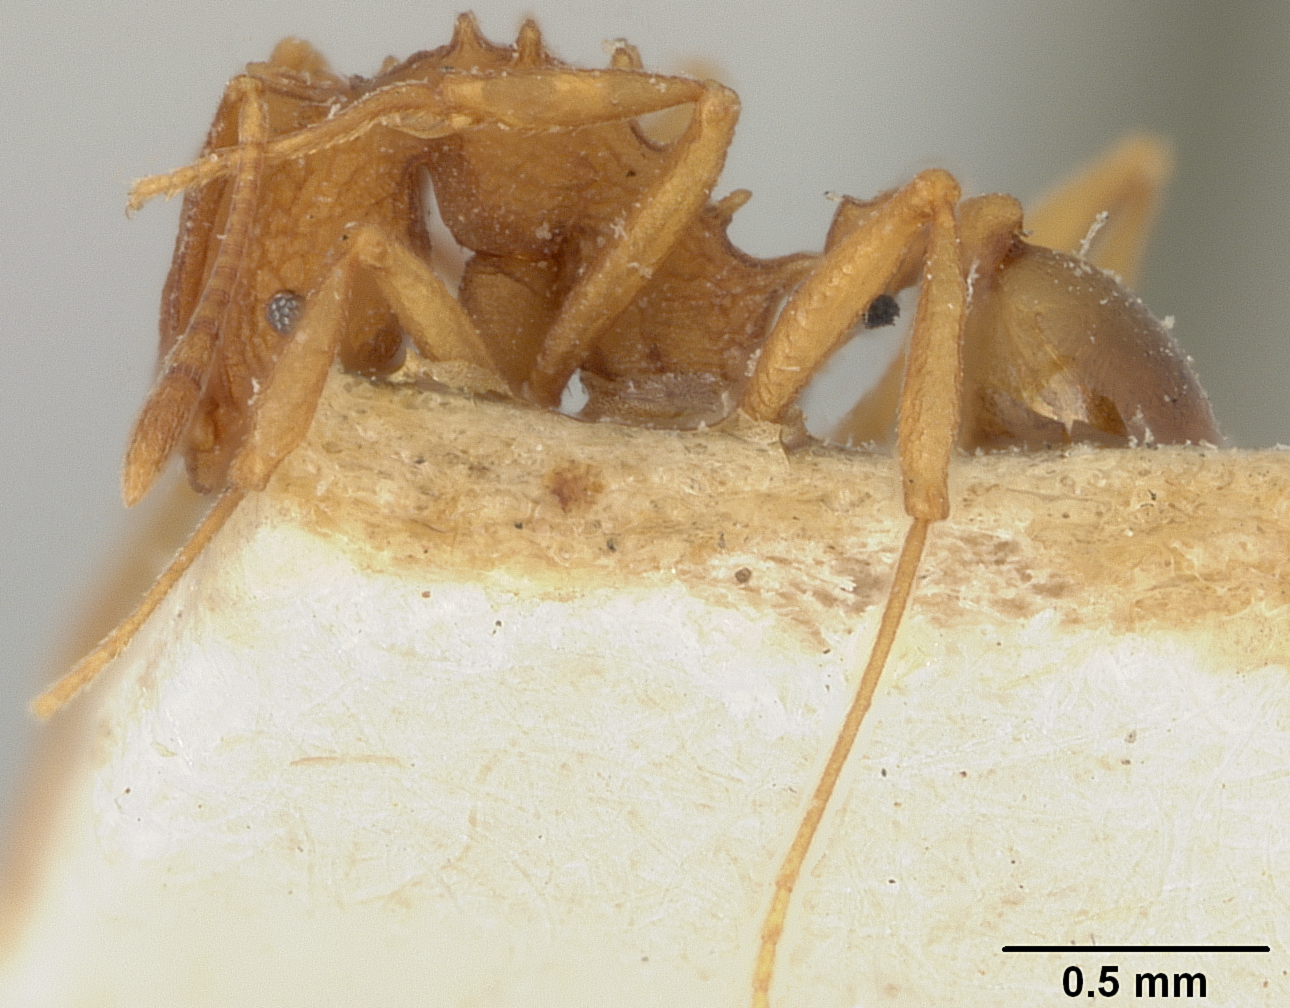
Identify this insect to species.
Proatta butteli
